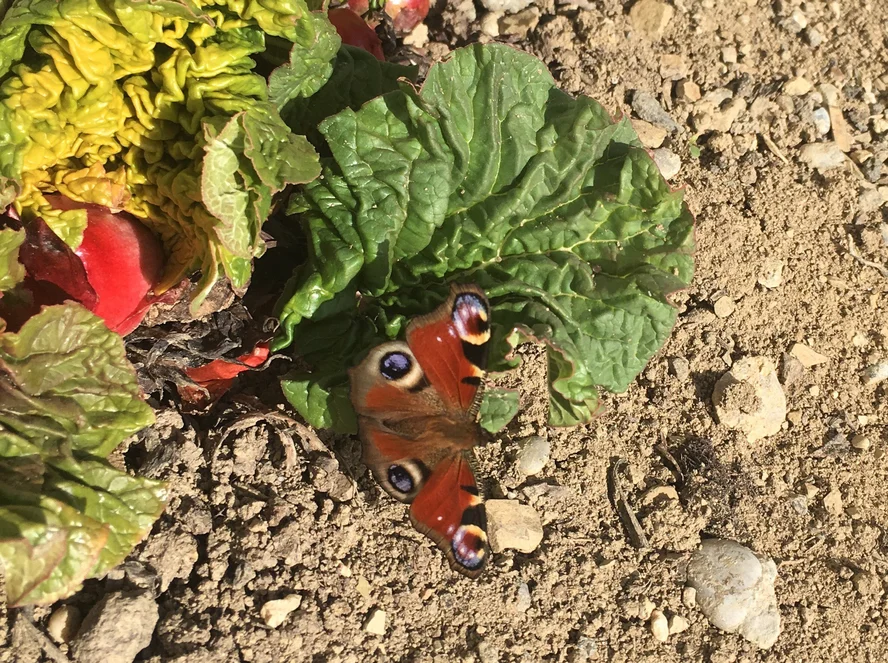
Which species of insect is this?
Aglais io
